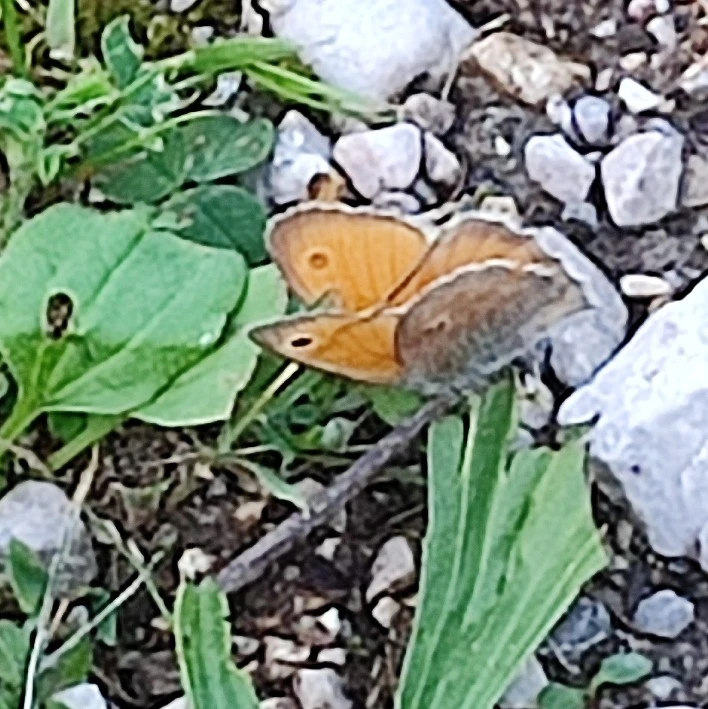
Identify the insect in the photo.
Coenonympha pamphilus
